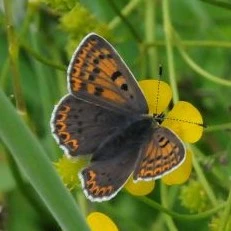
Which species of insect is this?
Lycaena tityrus (also Loweia tityrus)
